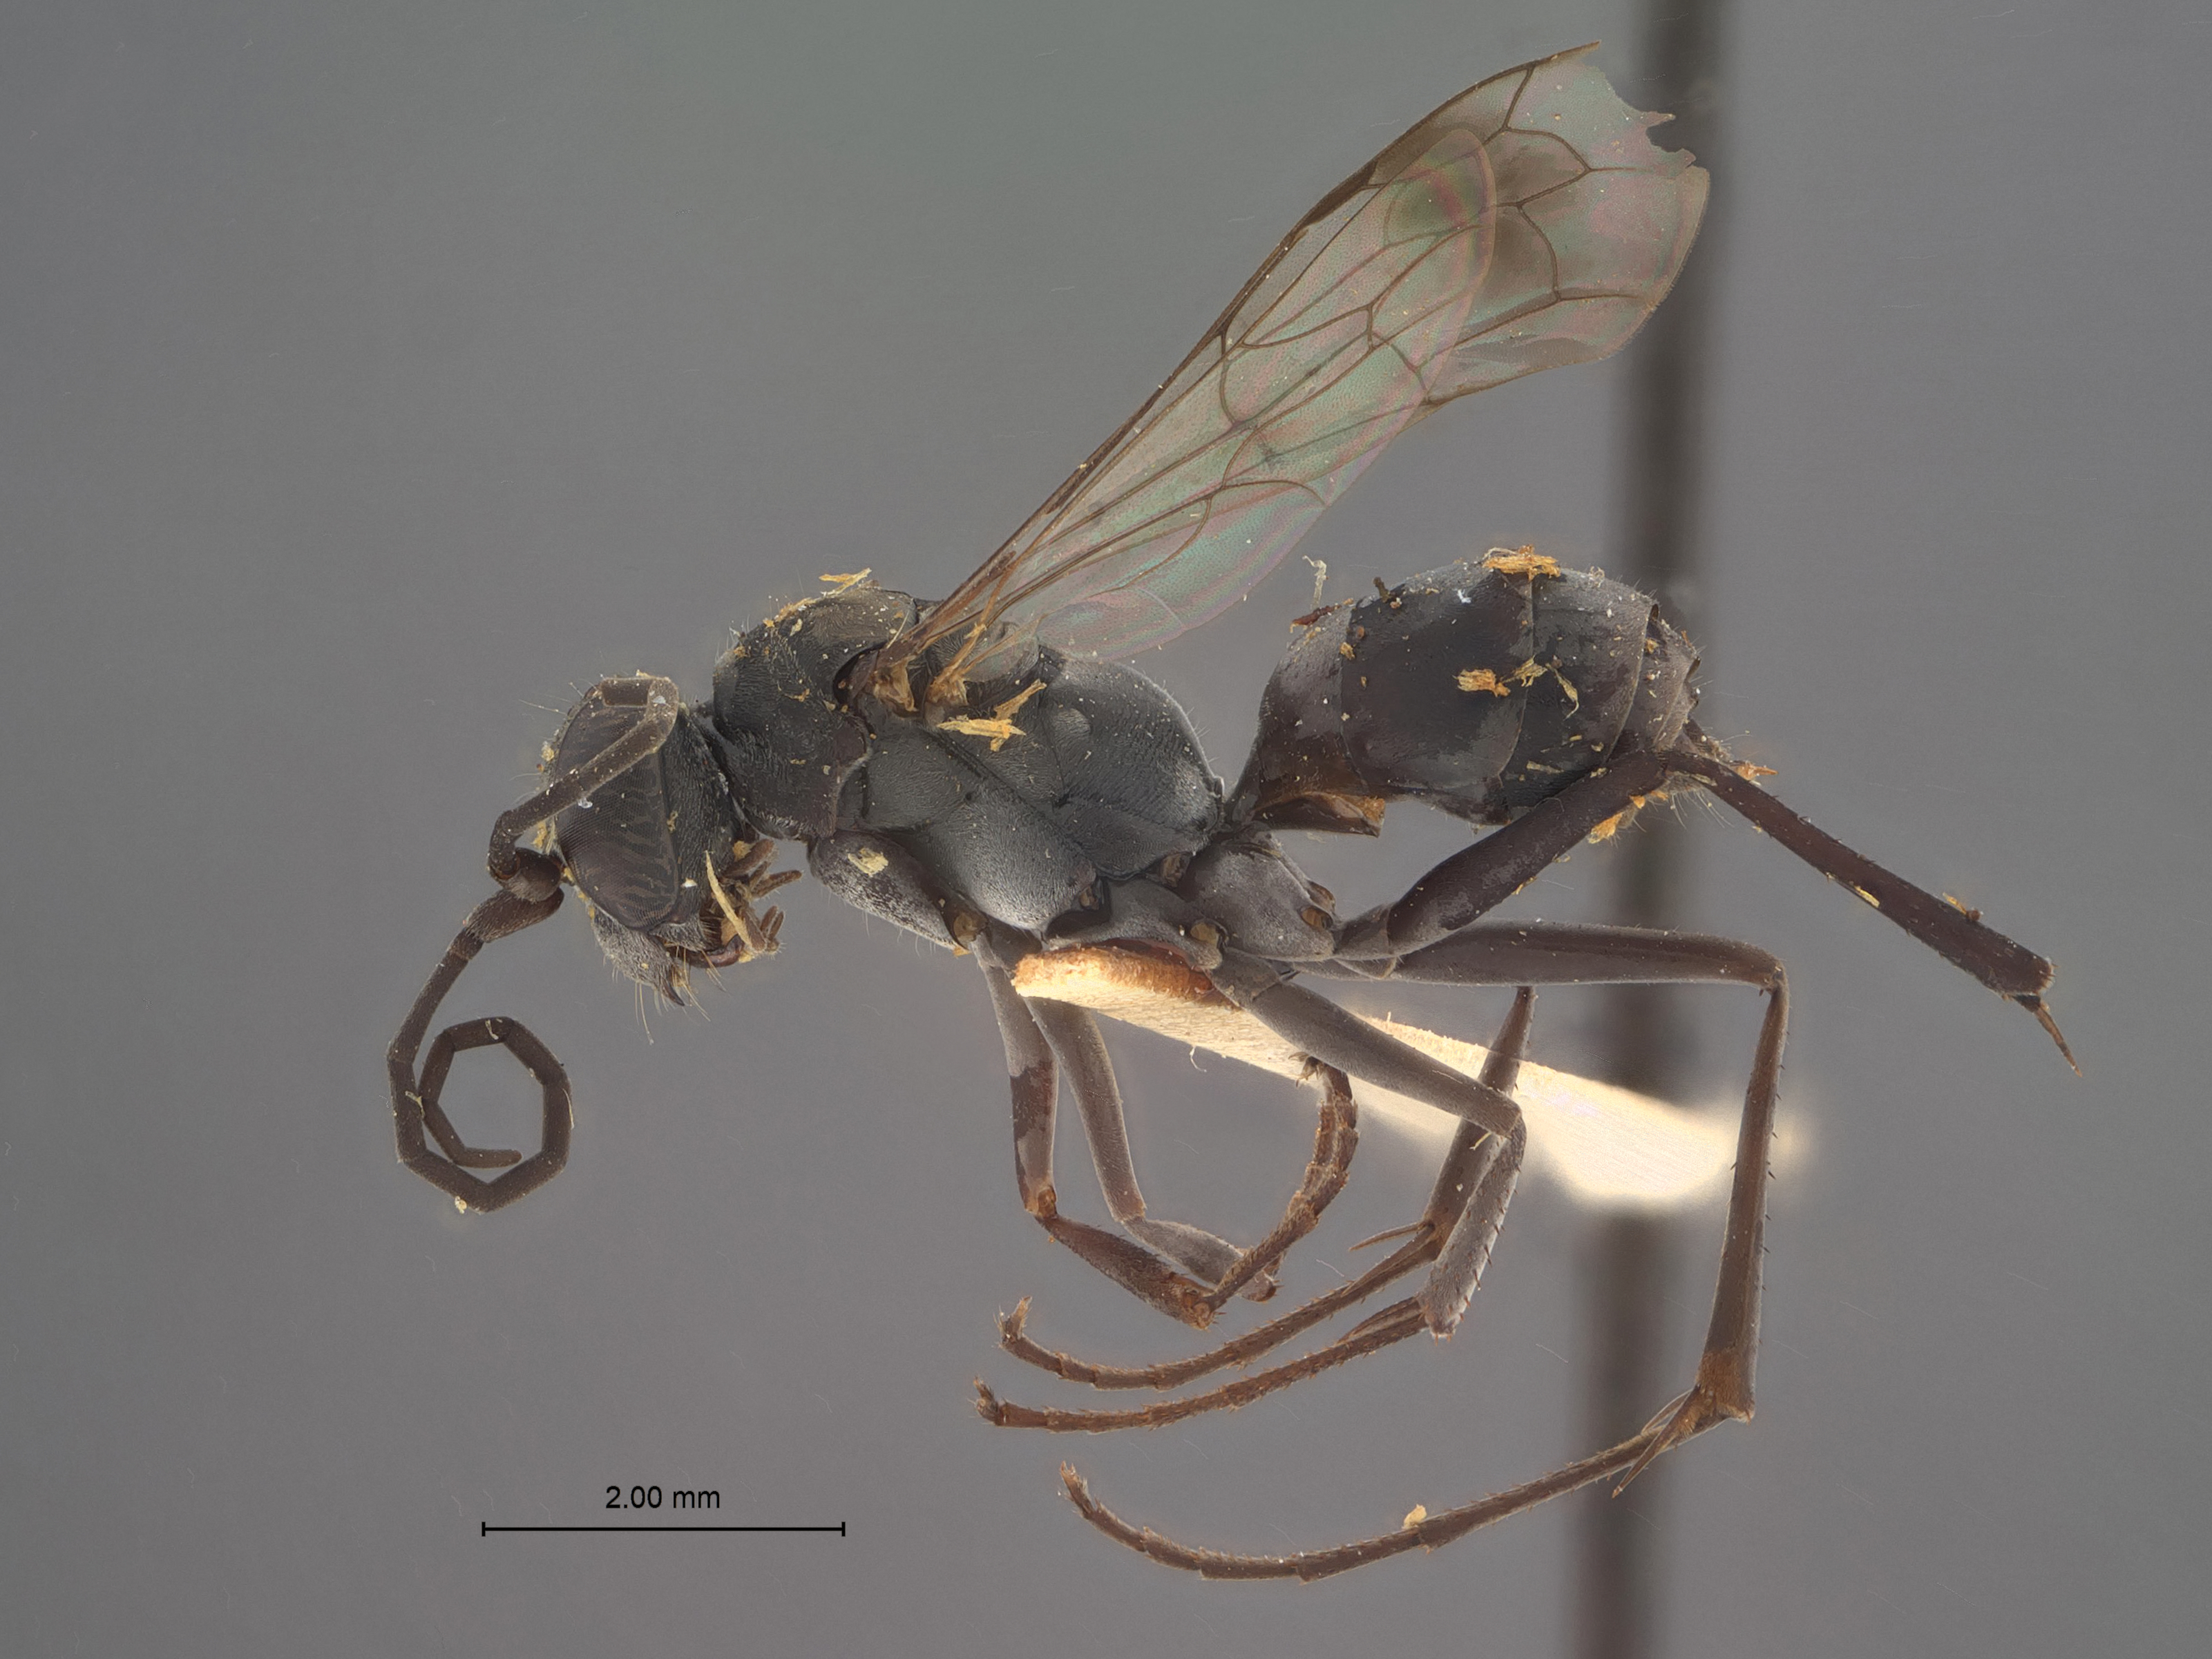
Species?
Ageniella williamsi
